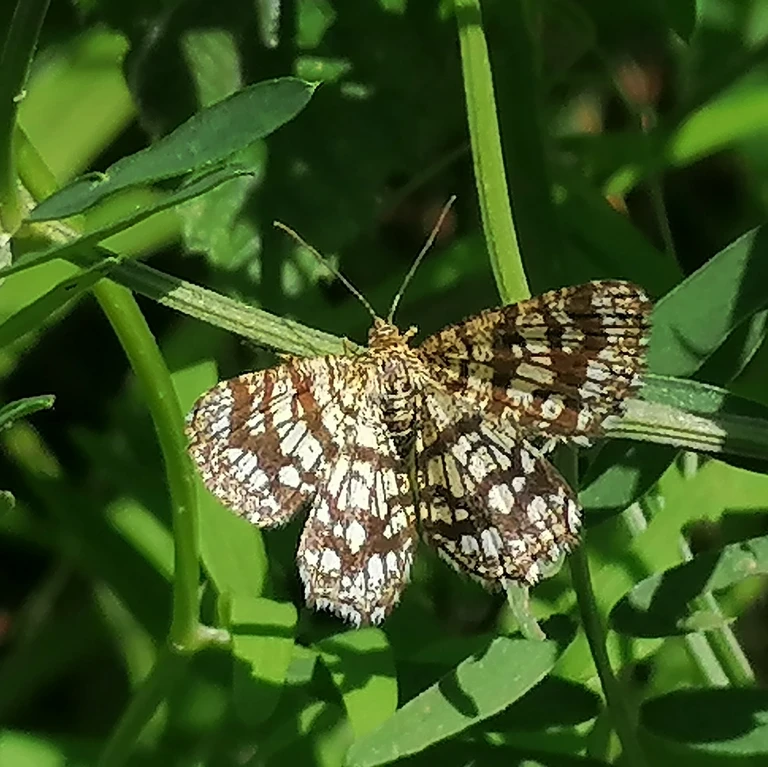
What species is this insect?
Chiasmia clathrata
